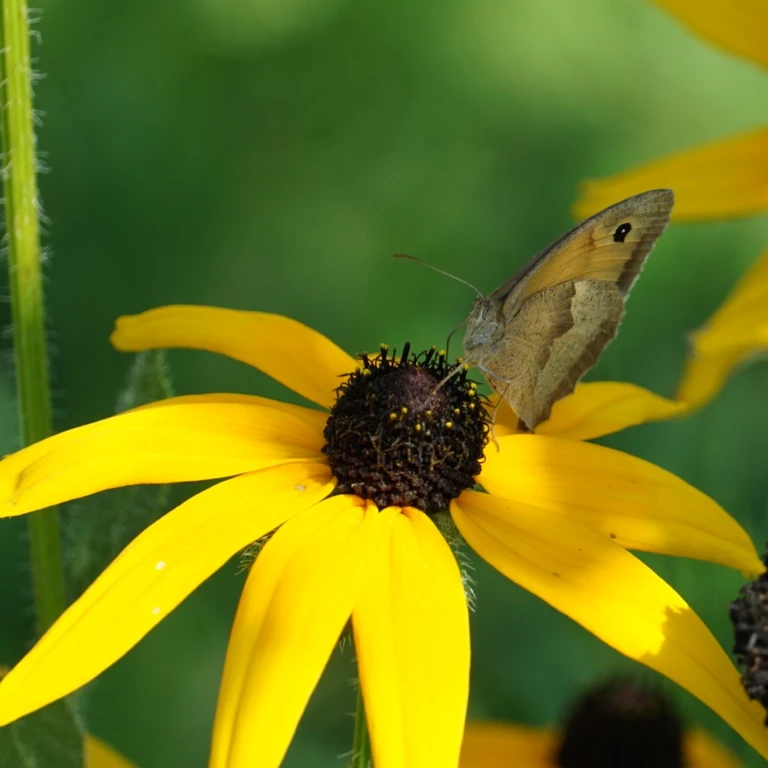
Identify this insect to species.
Maniola jurtina
